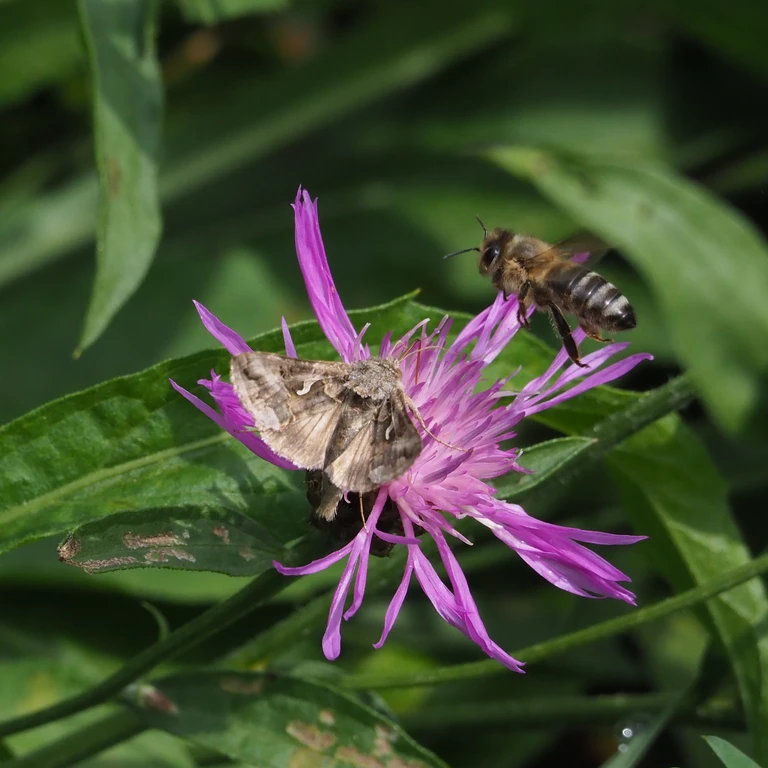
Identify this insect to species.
Autographa gamma
